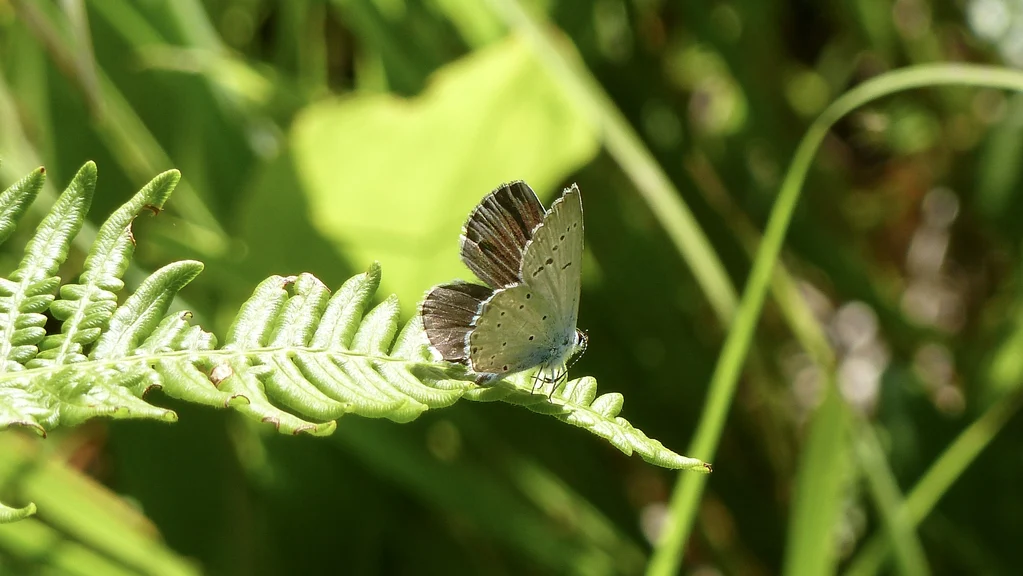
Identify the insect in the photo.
Cupido decolorata (also Elkalyce decolorata)
